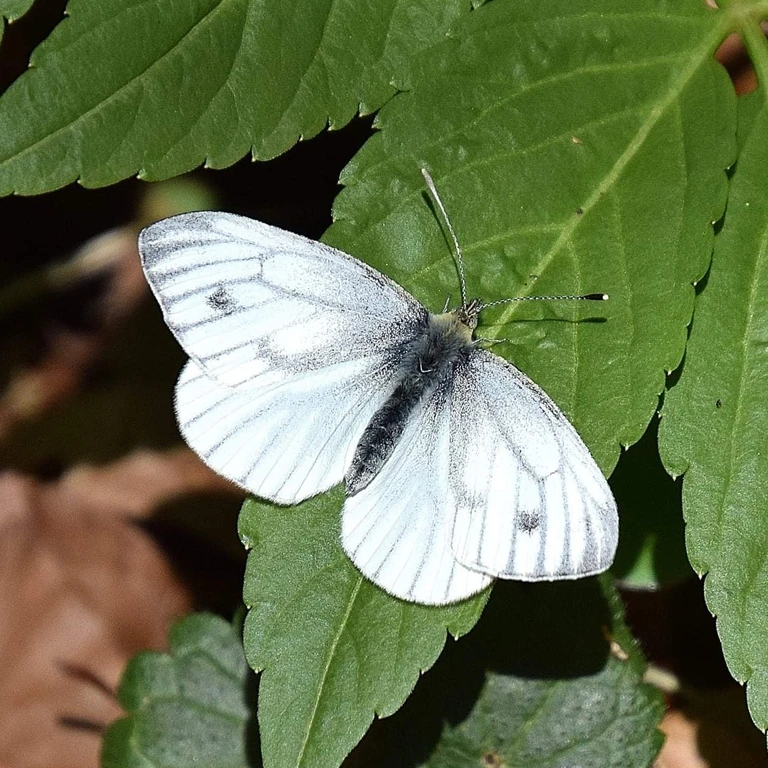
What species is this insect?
Pieris napi
